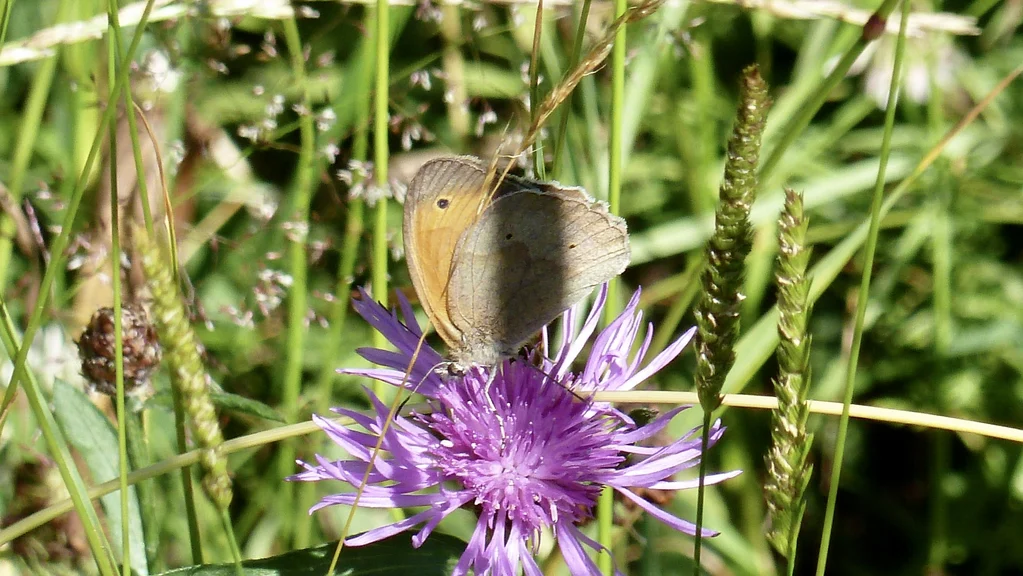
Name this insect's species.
Maniola jurtina
